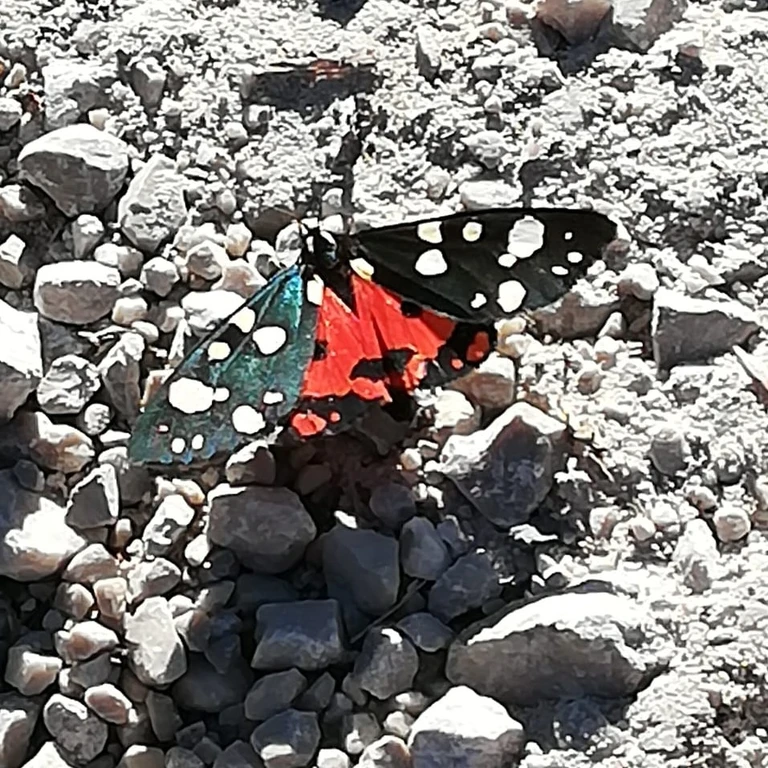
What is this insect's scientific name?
Callimorpha dominula
